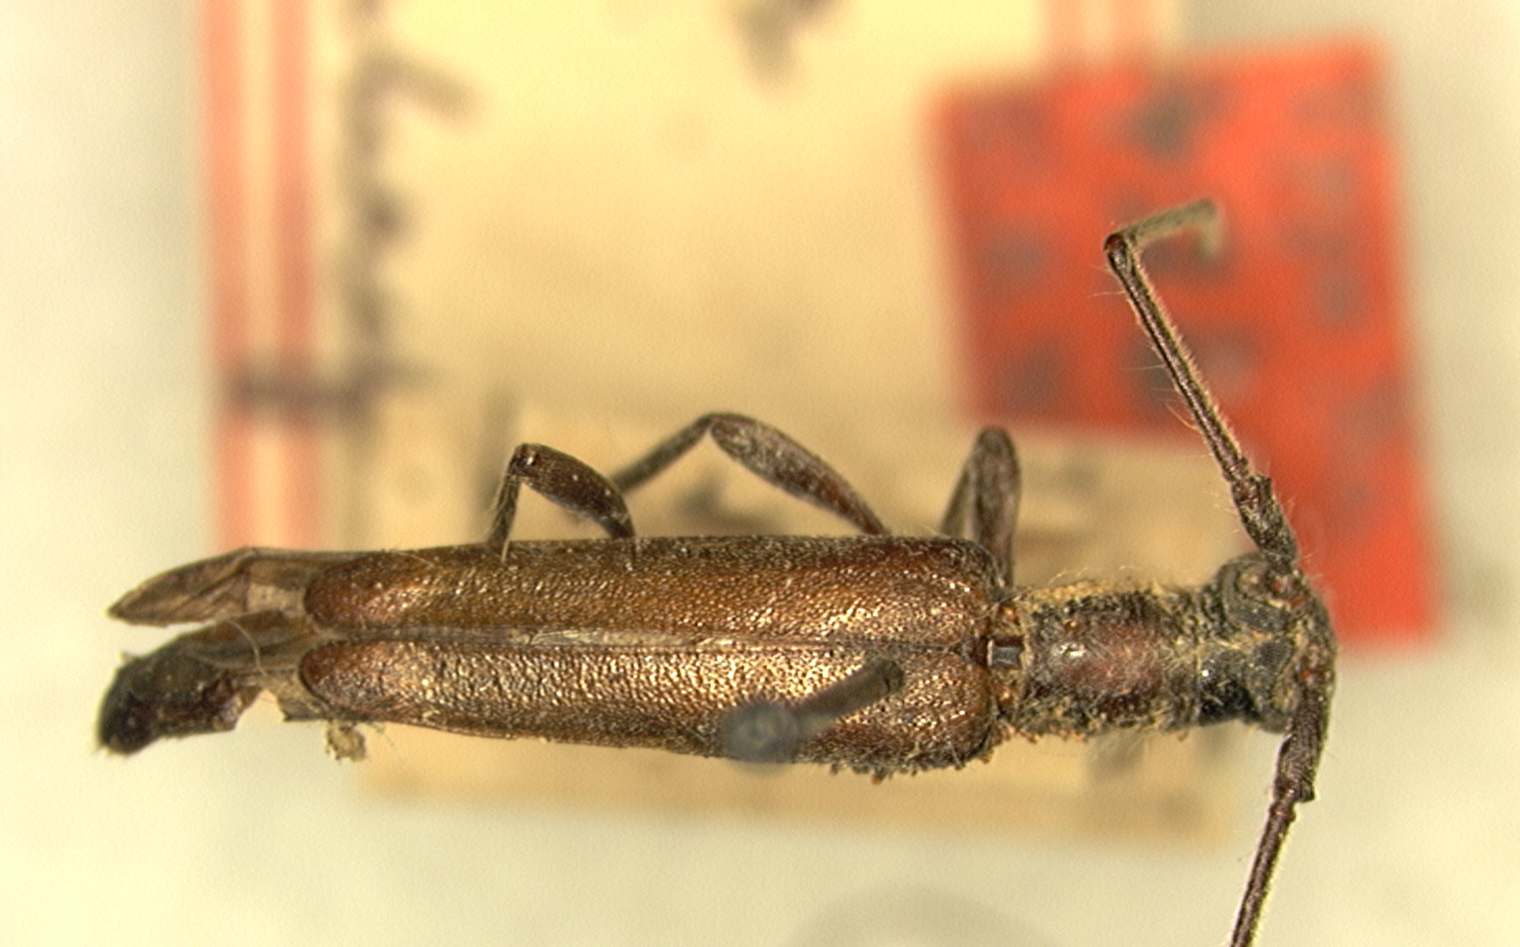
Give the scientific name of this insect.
Idoemea texana (also Styloxus fulleri)
